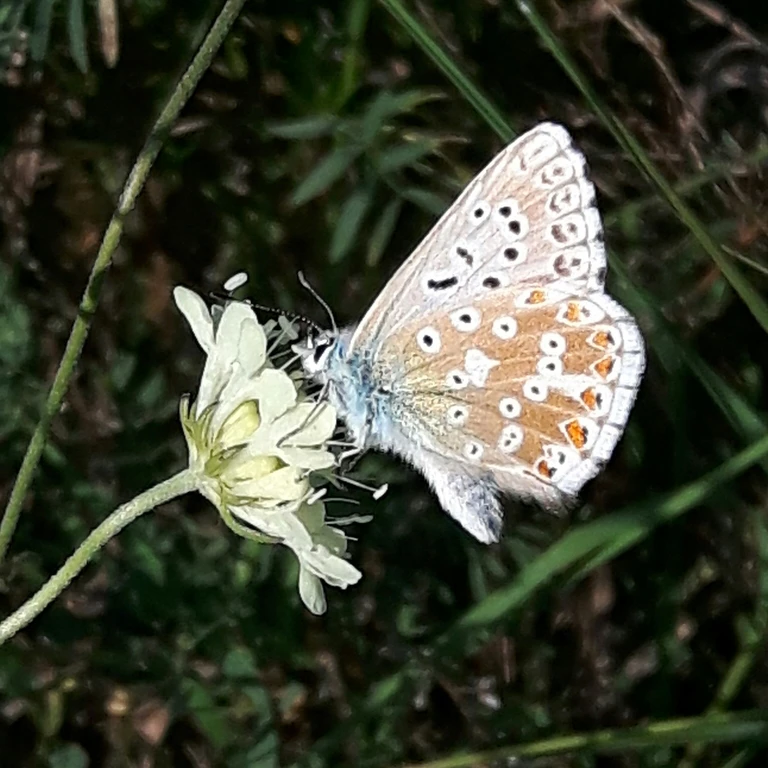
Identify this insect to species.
Lysandra coridon
